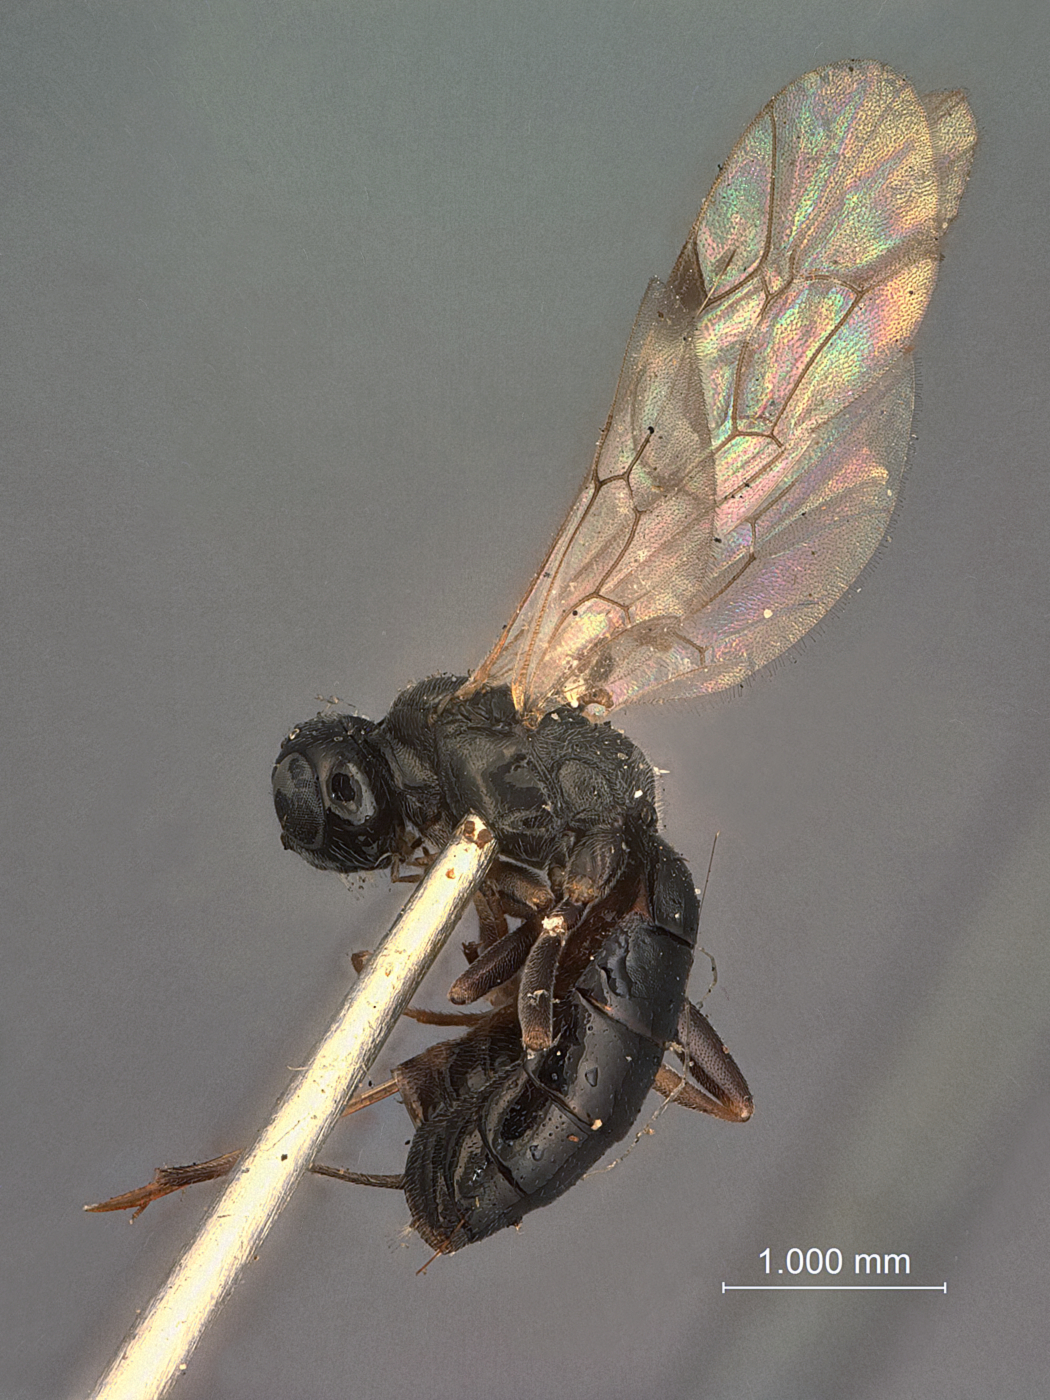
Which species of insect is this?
Algina alaskensis
